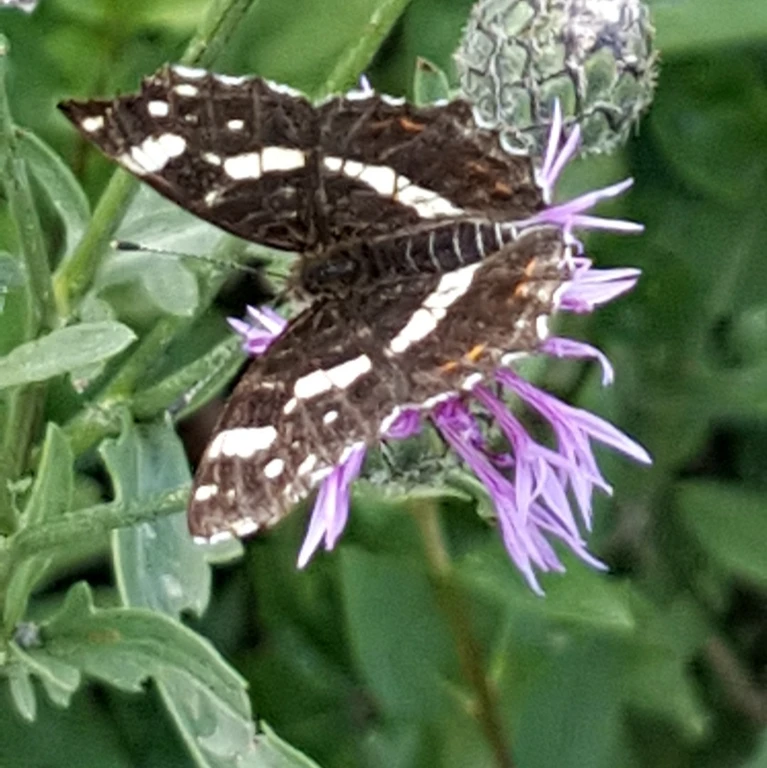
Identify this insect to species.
Araschnia levana
